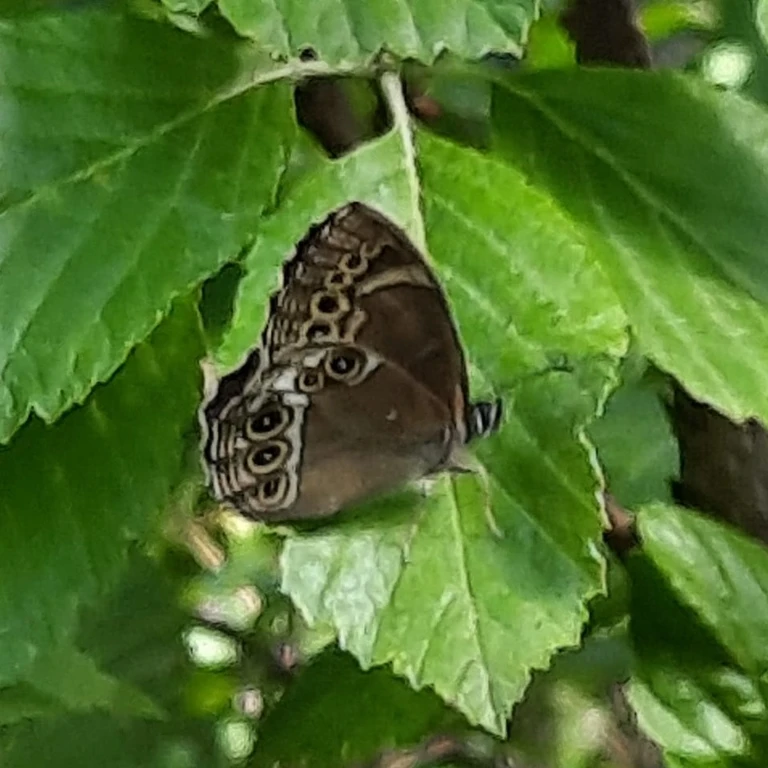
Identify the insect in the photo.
Lopinga achine (also Pararge achine)
